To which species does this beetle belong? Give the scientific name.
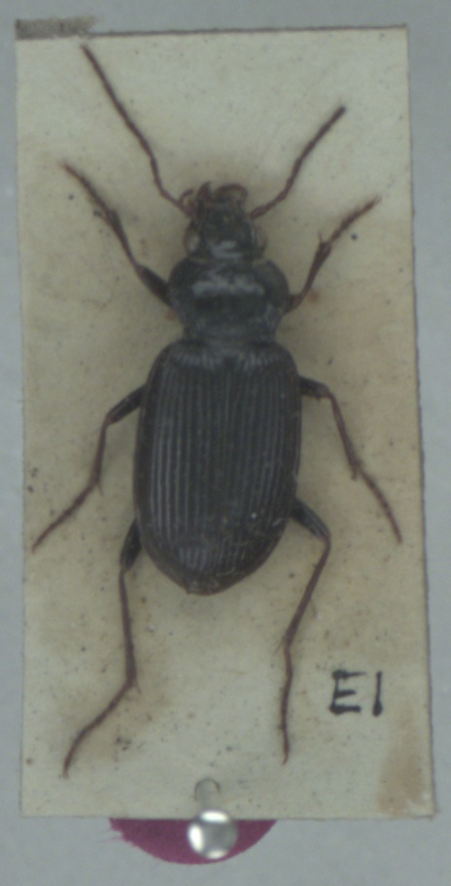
Nebria brevicollis
